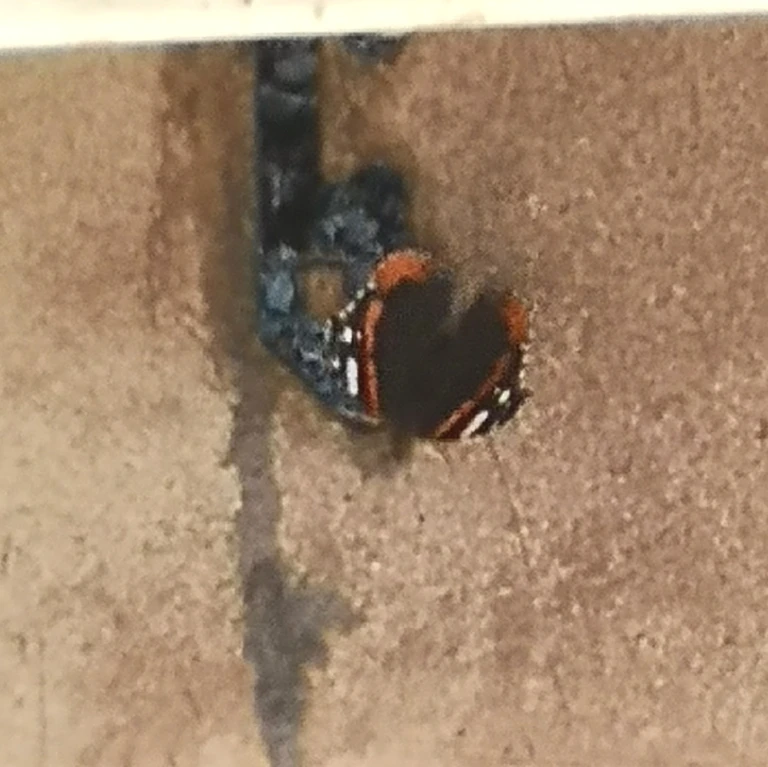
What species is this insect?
Vanessa atalanta
